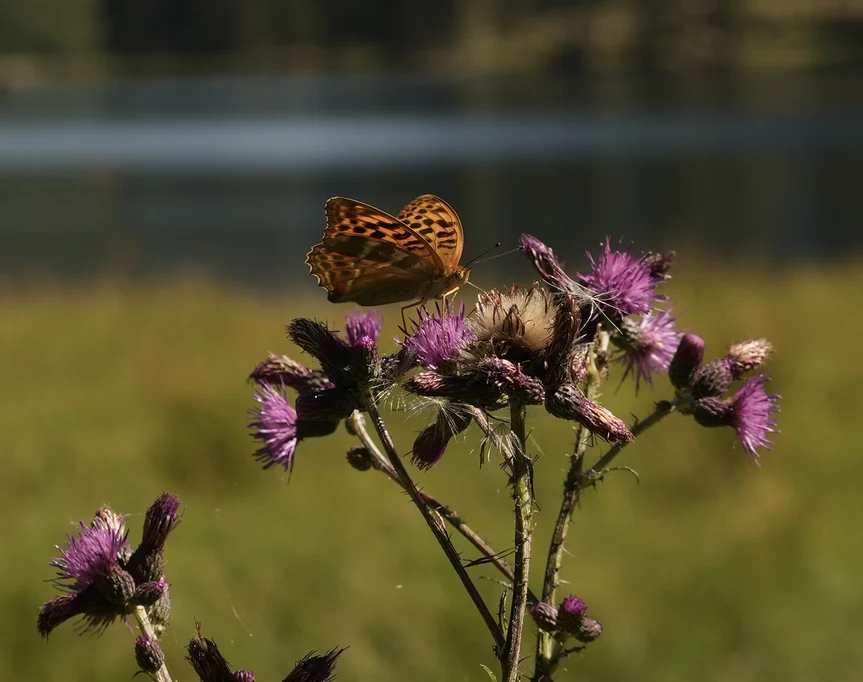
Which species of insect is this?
Argynnis paphia
